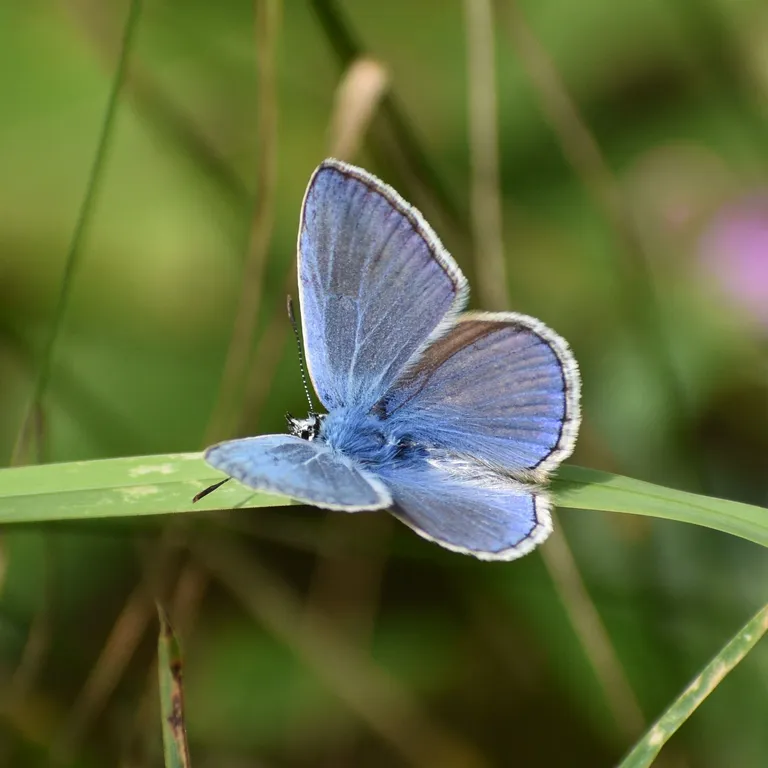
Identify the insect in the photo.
Polyommatus icarus
